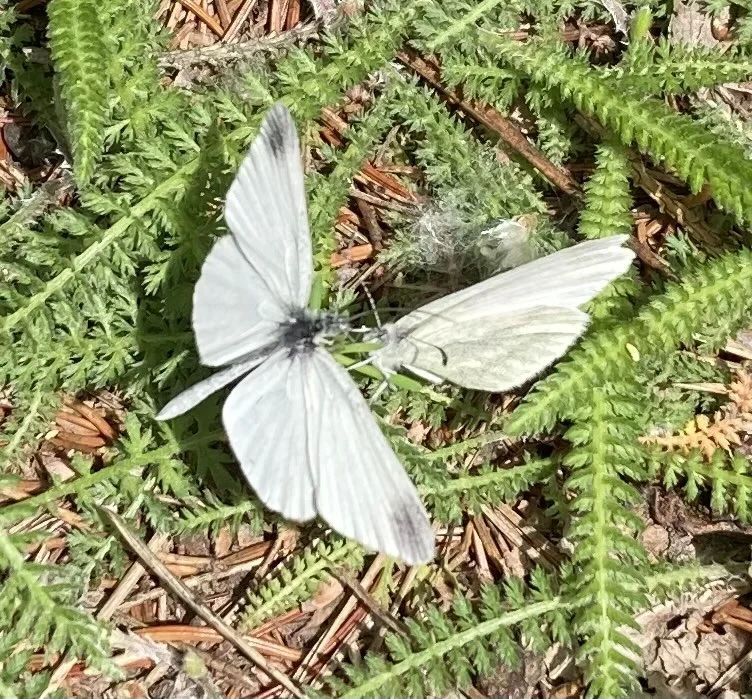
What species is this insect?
Leptidea sinapis/juvernica
